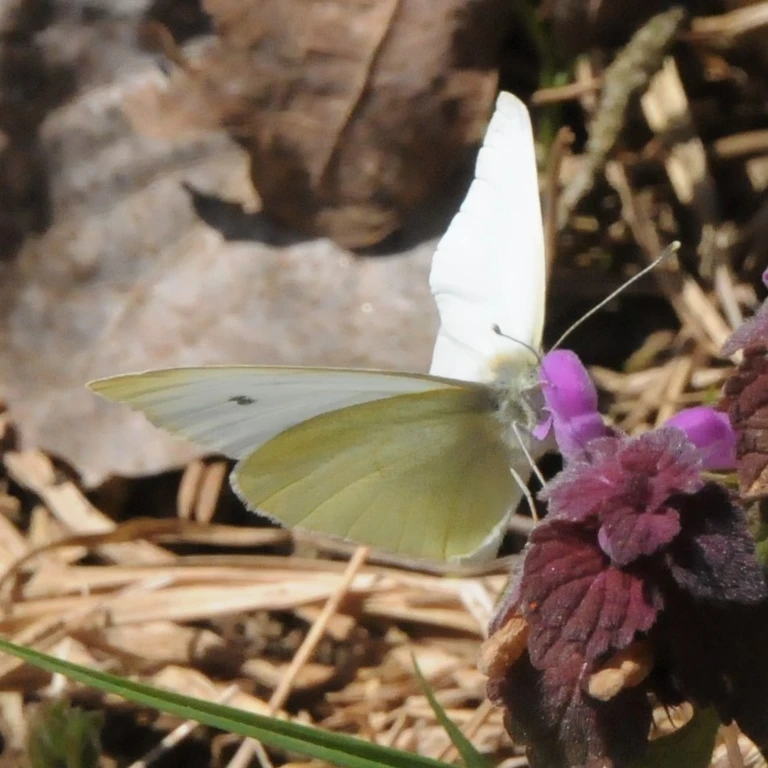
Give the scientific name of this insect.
Pieris rapae
